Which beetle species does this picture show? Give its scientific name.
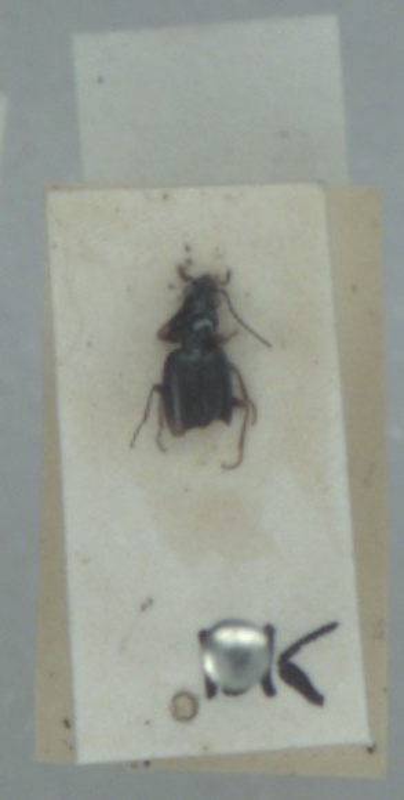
Bembidion lunulatum
